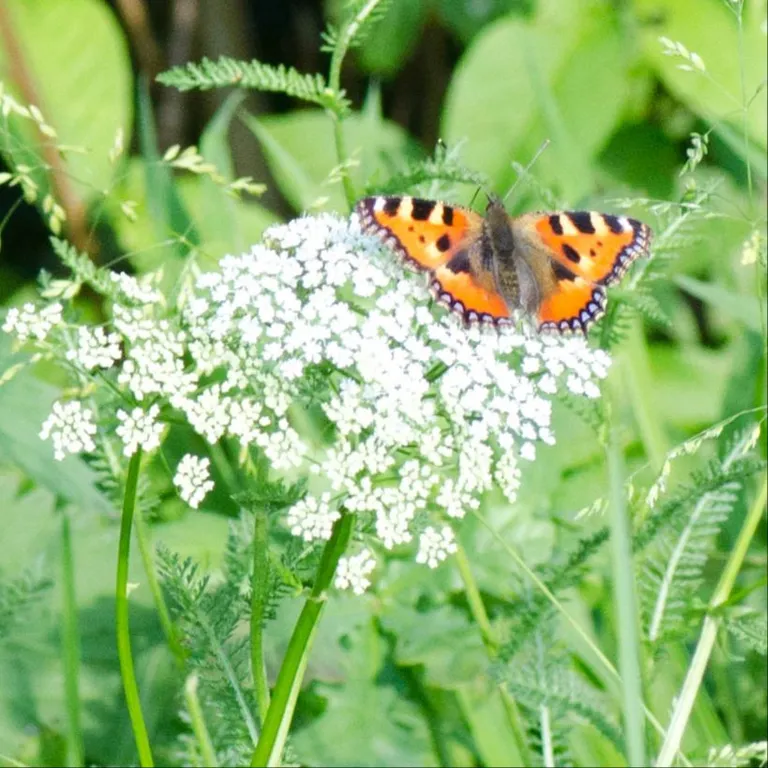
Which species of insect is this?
Aglais urticae
